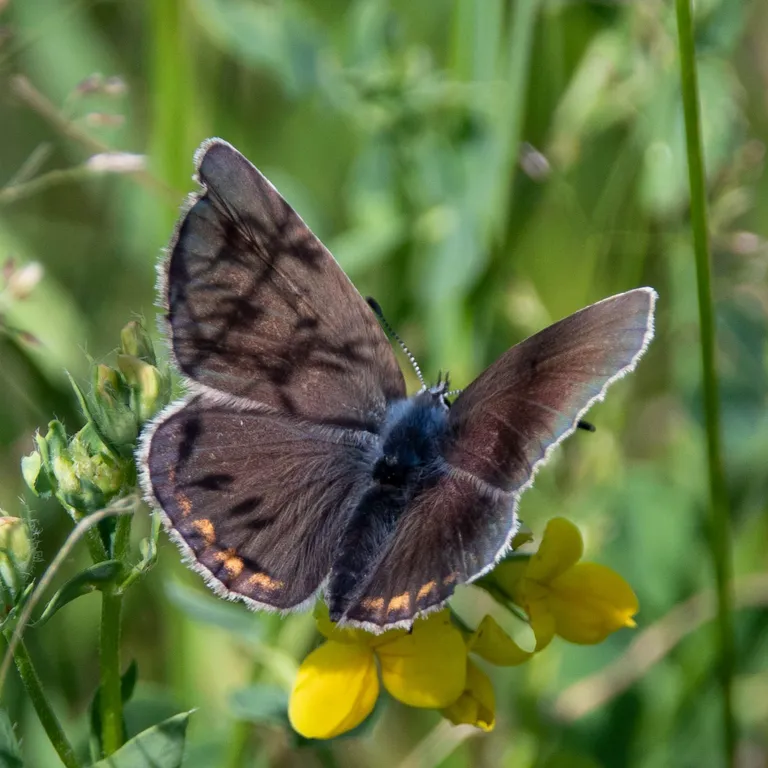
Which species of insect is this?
Polyommatus amandus (also Plebejus amanda)
